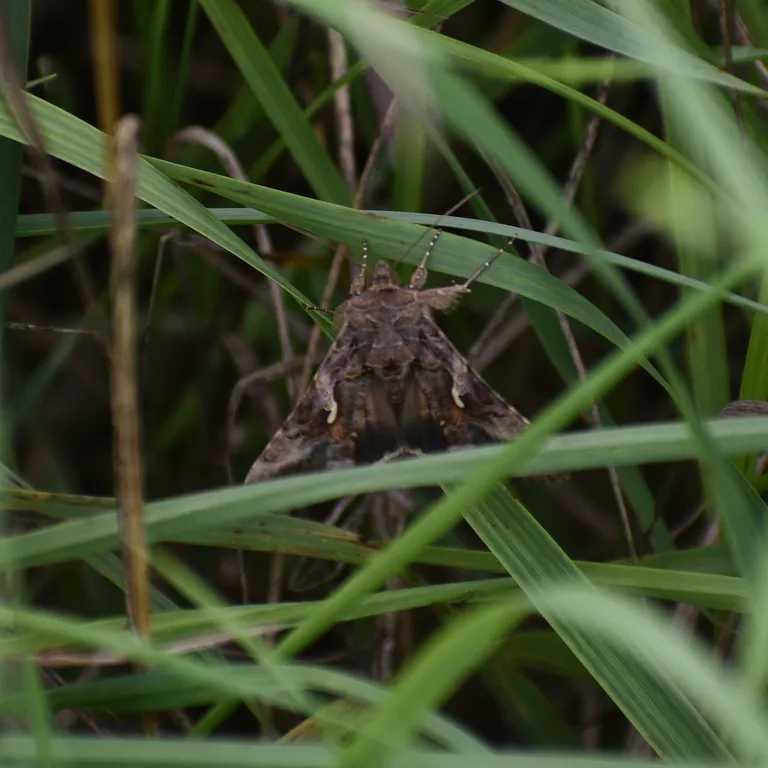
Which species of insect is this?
Autographa gamma
